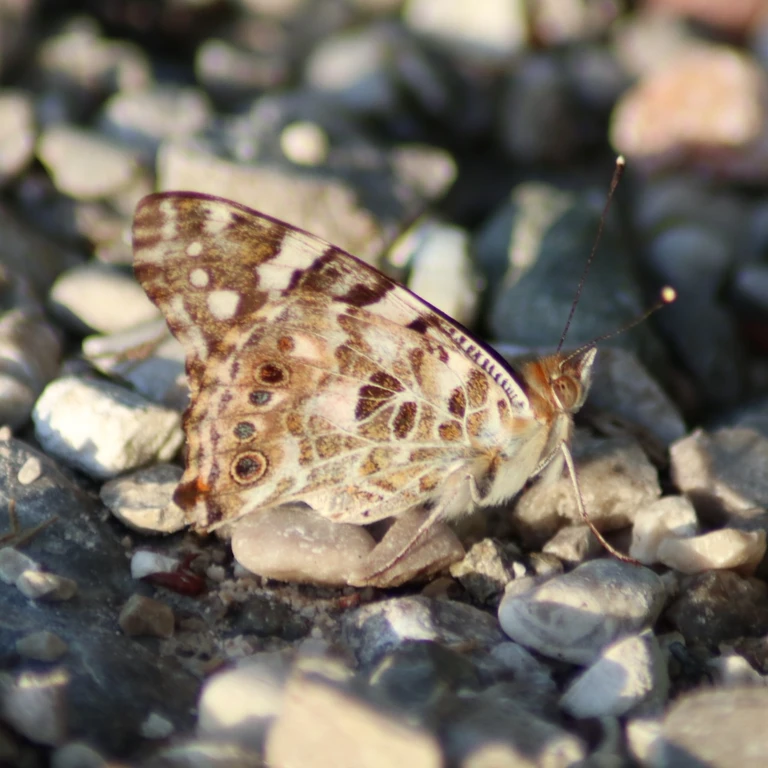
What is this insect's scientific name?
Vanessa cardui
